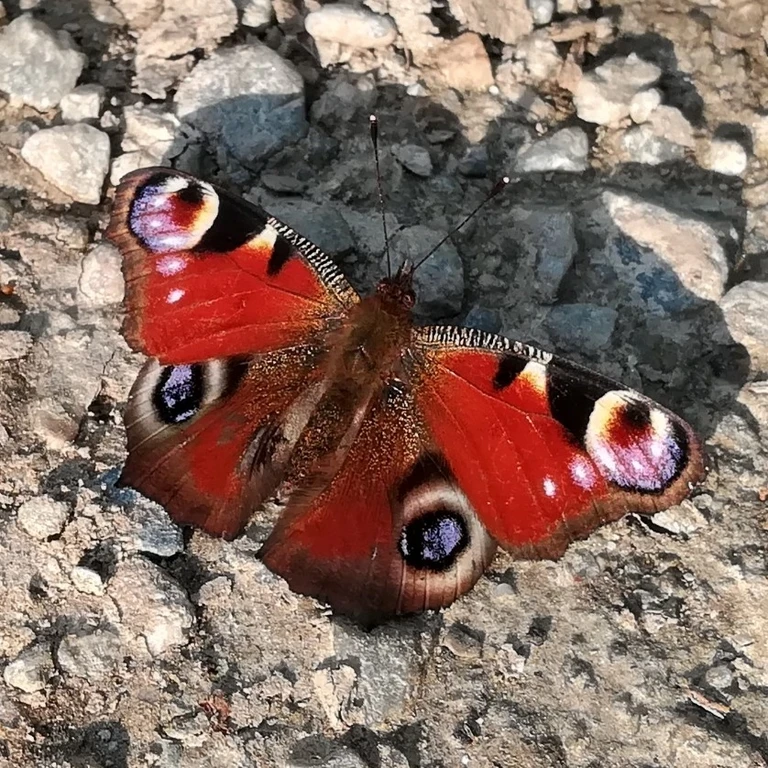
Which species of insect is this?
Aglais io
